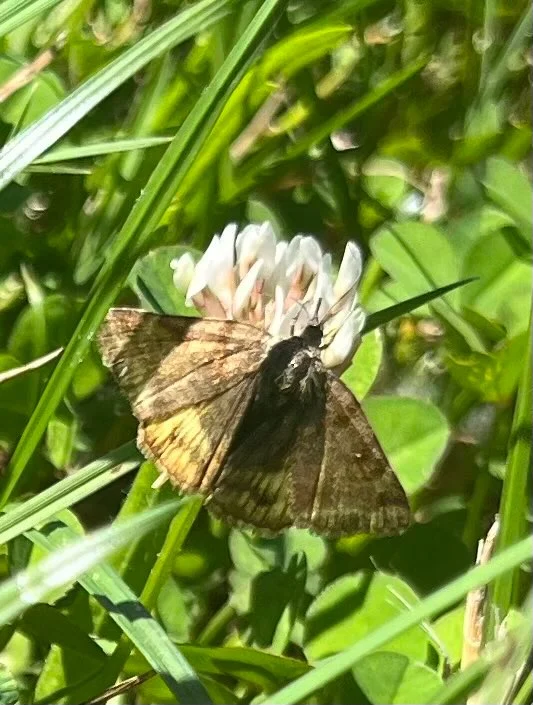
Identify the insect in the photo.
Euclidia glyphica
